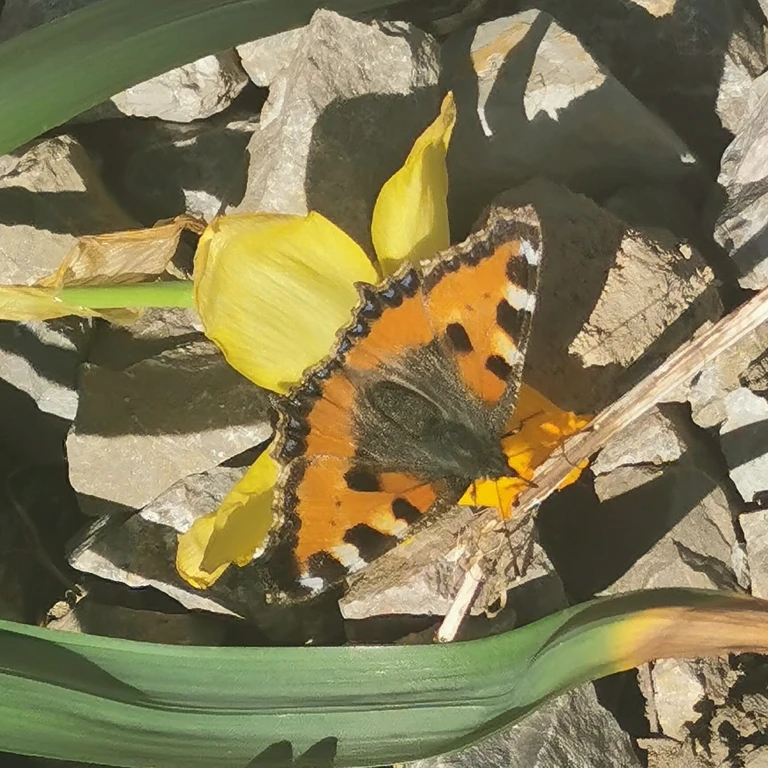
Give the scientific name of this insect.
Aglais urticae
